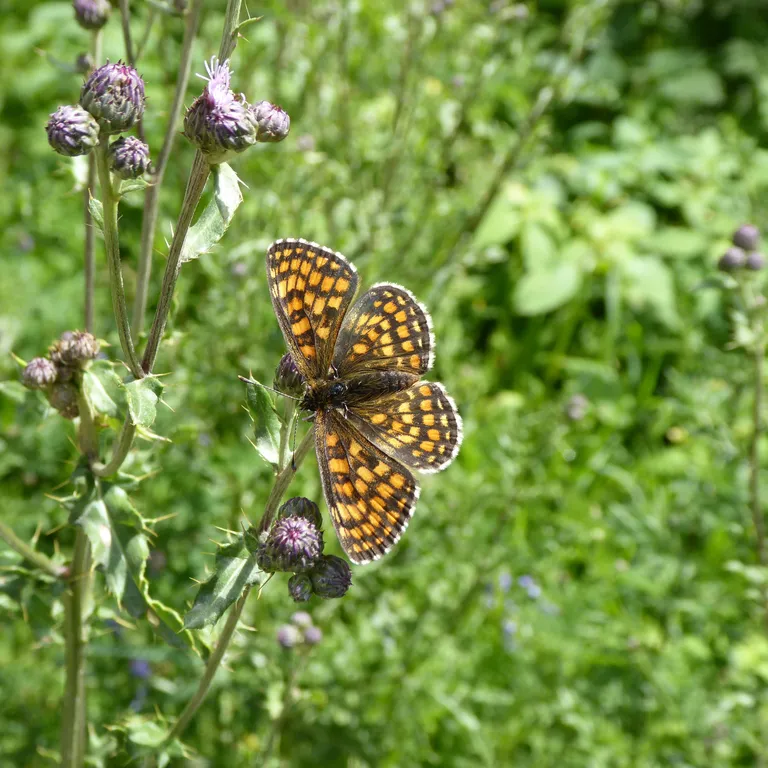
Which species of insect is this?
Melitaea athalia
